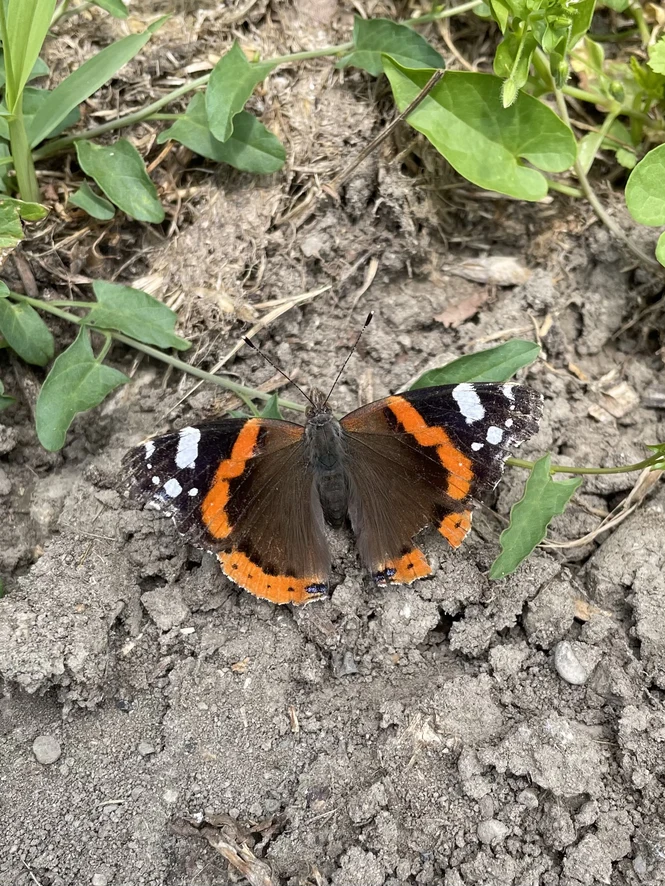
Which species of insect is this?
Vanessa atalanta
